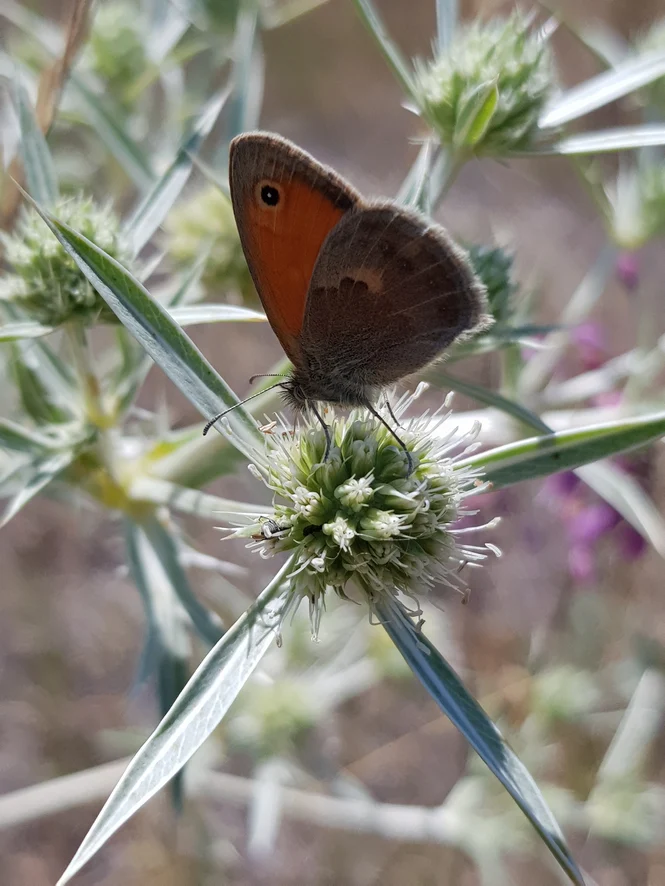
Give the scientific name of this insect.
Coenonympha pamphilus
